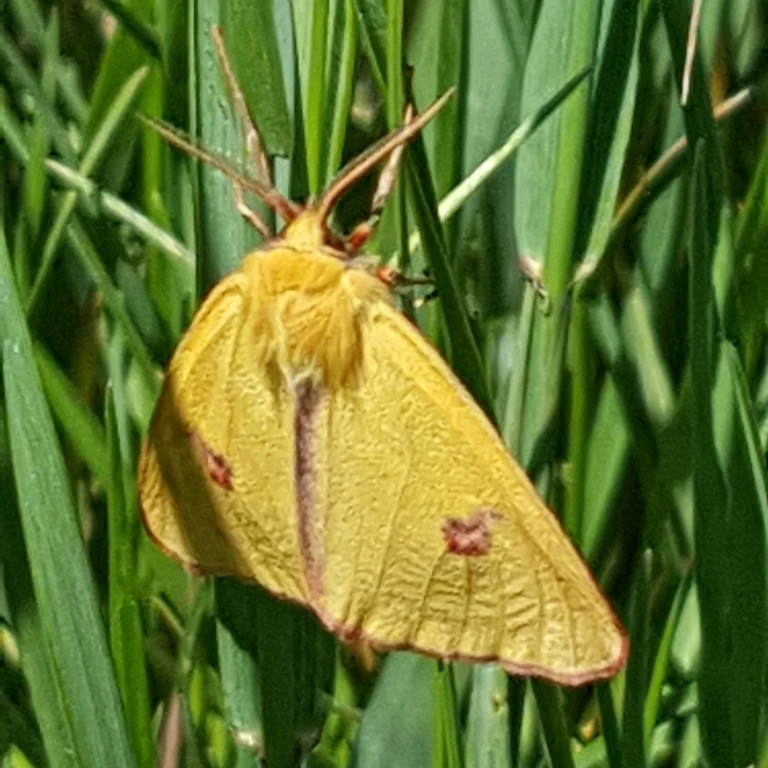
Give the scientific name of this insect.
Diacrisia sannio
